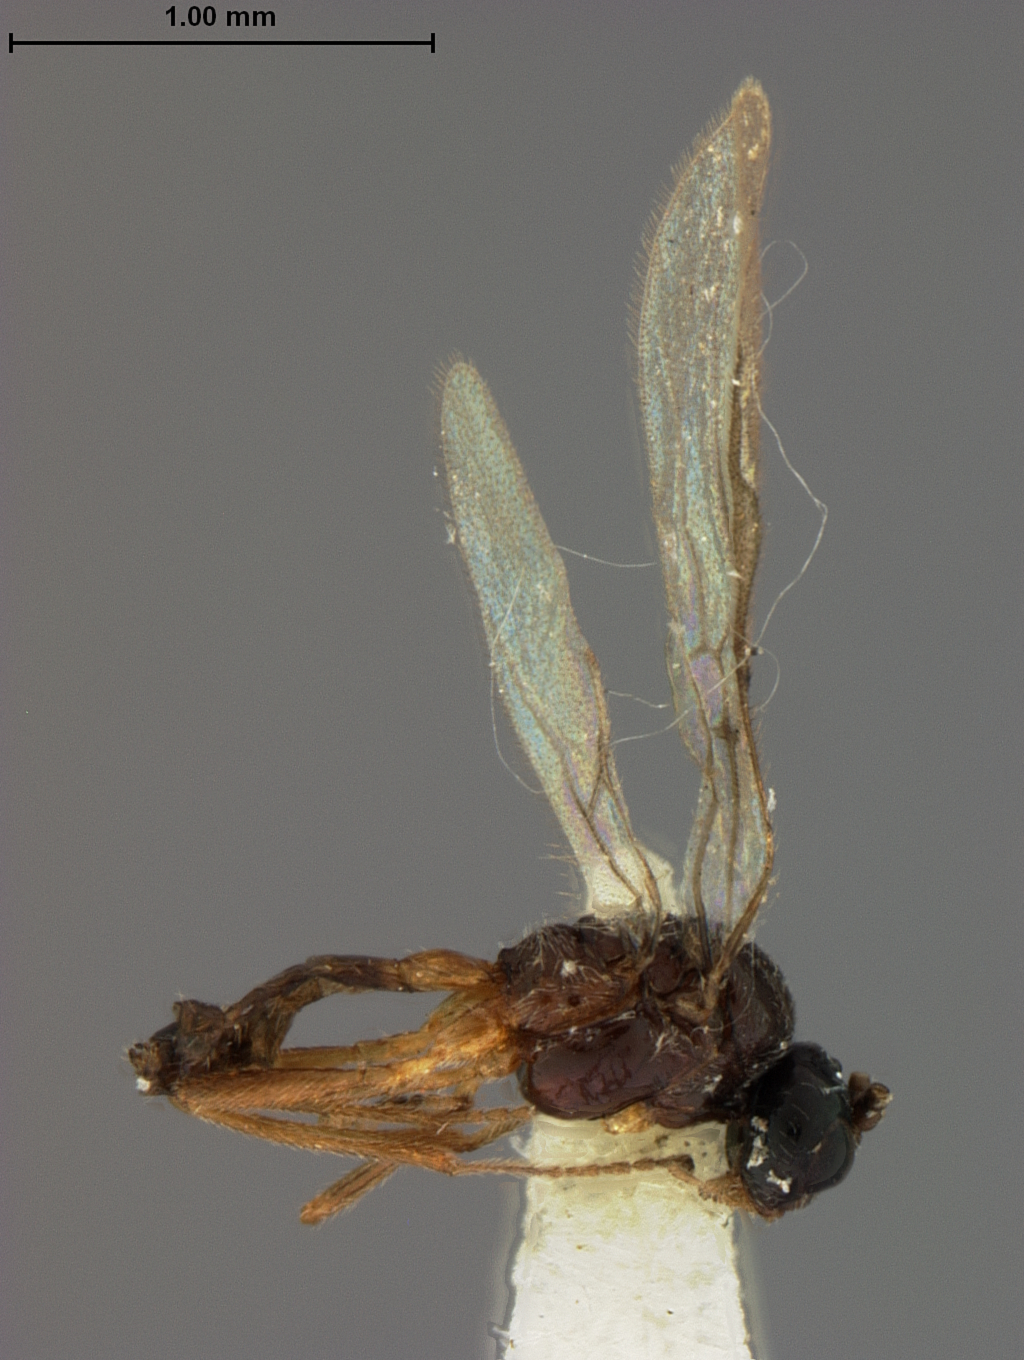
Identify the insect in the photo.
Praon coloradensis
